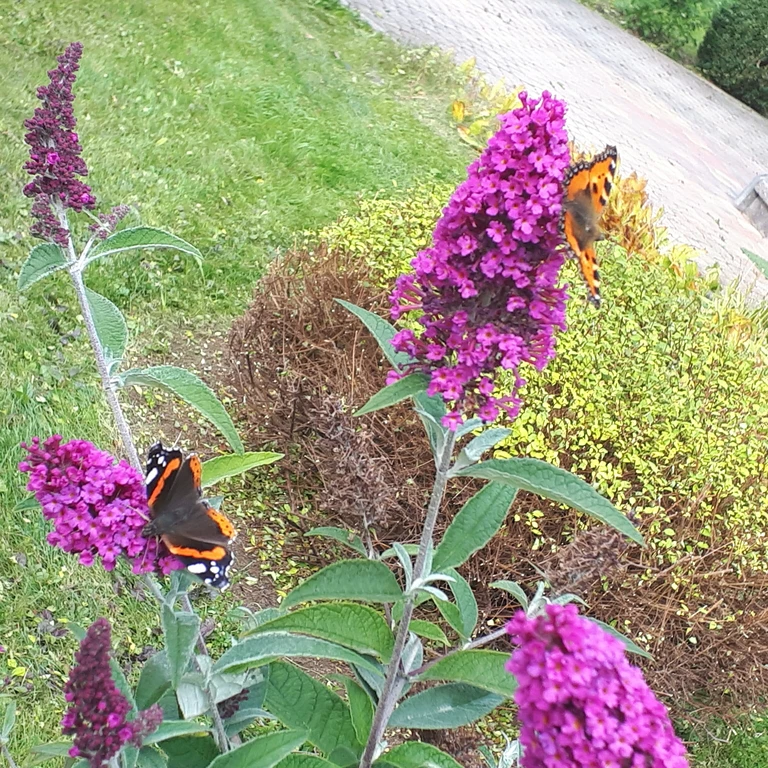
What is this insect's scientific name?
Vanessa atalanta
